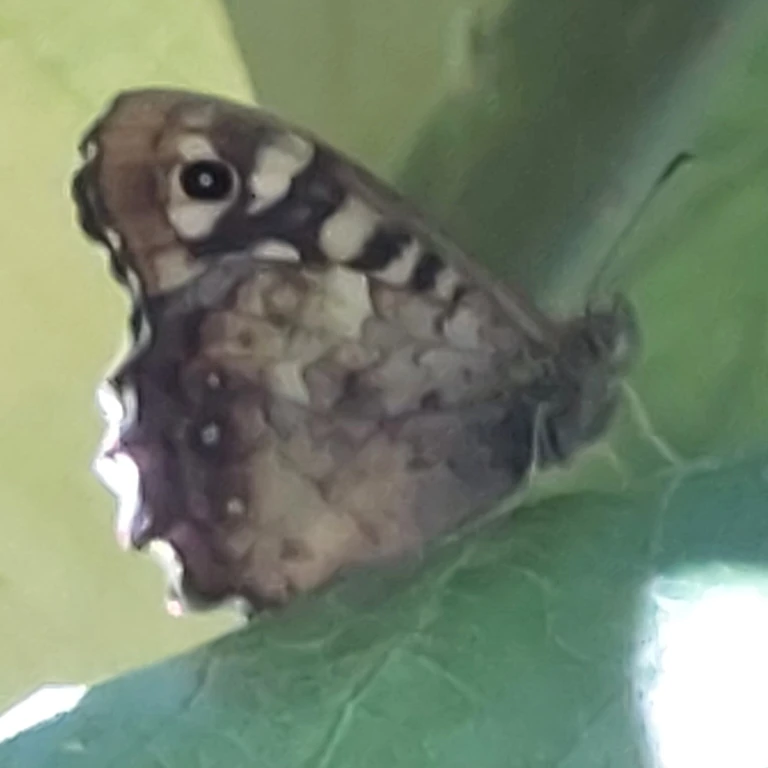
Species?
Pararge aegeria
